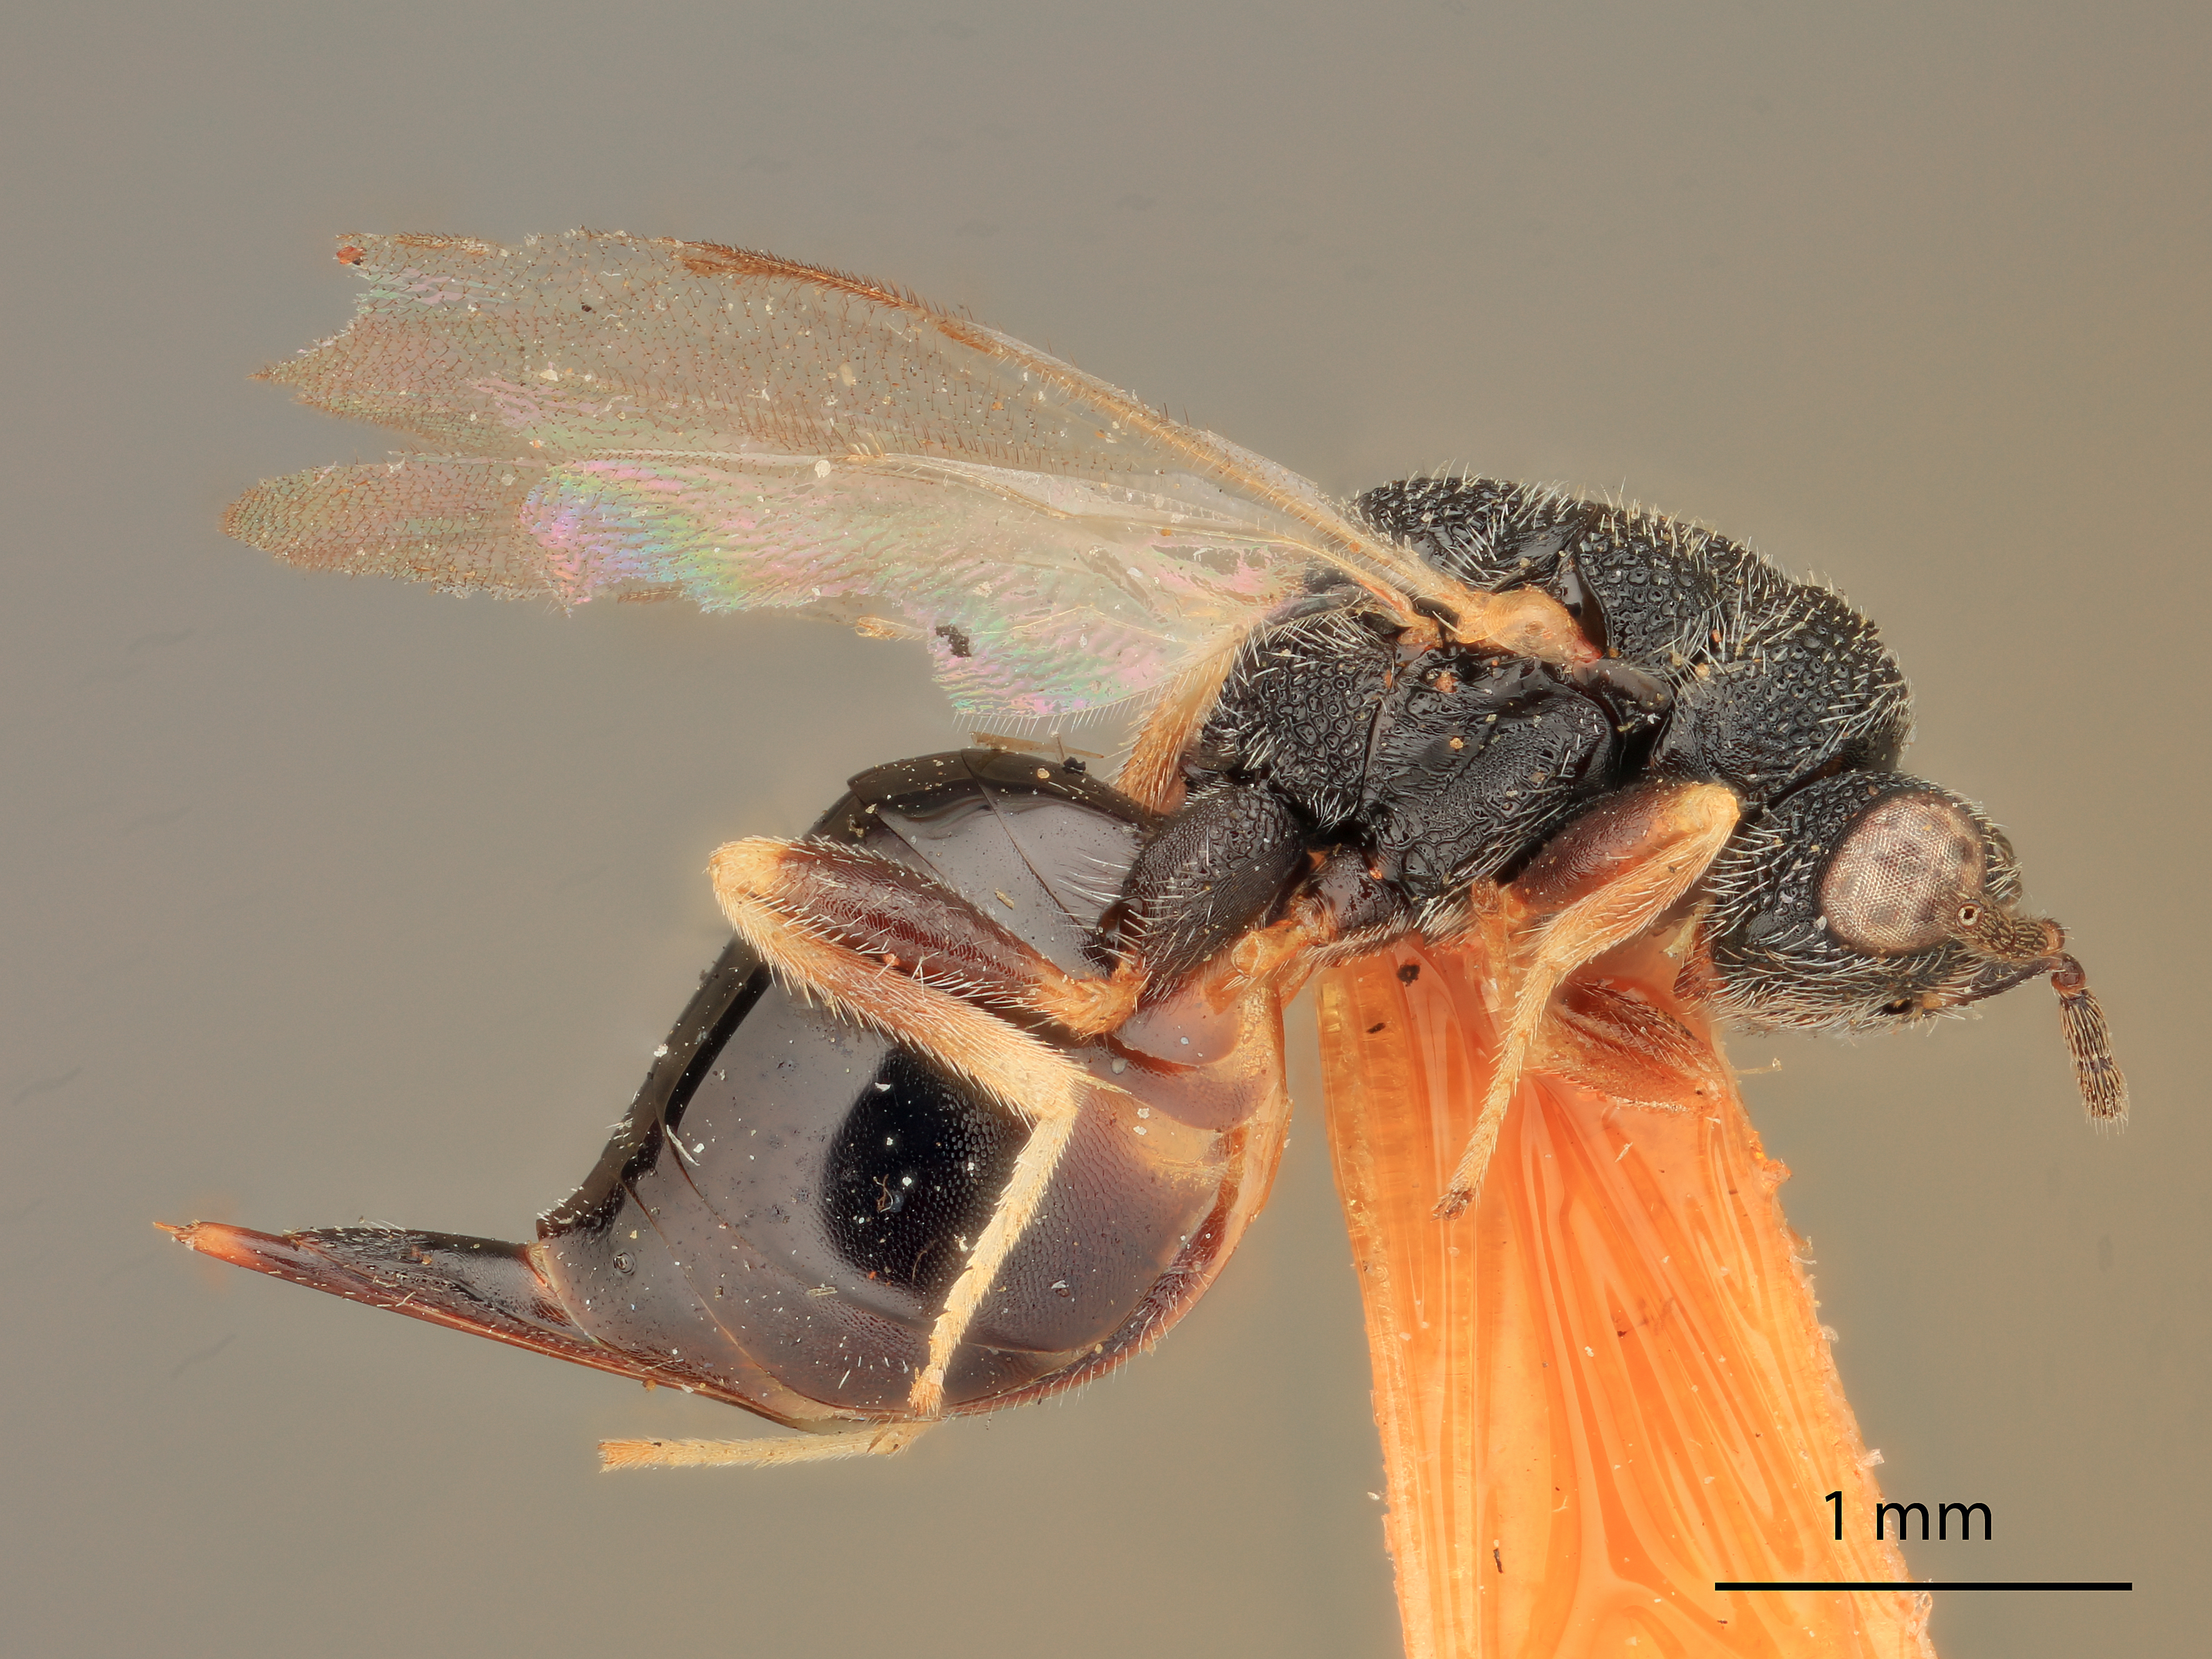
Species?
Eurytoma plana
